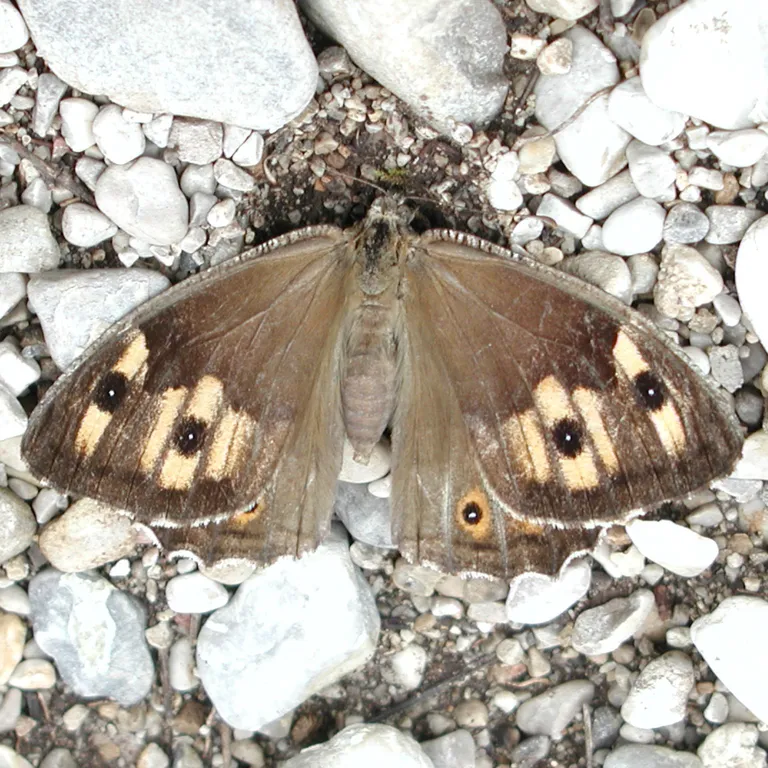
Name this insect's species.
Hipparchia semele
